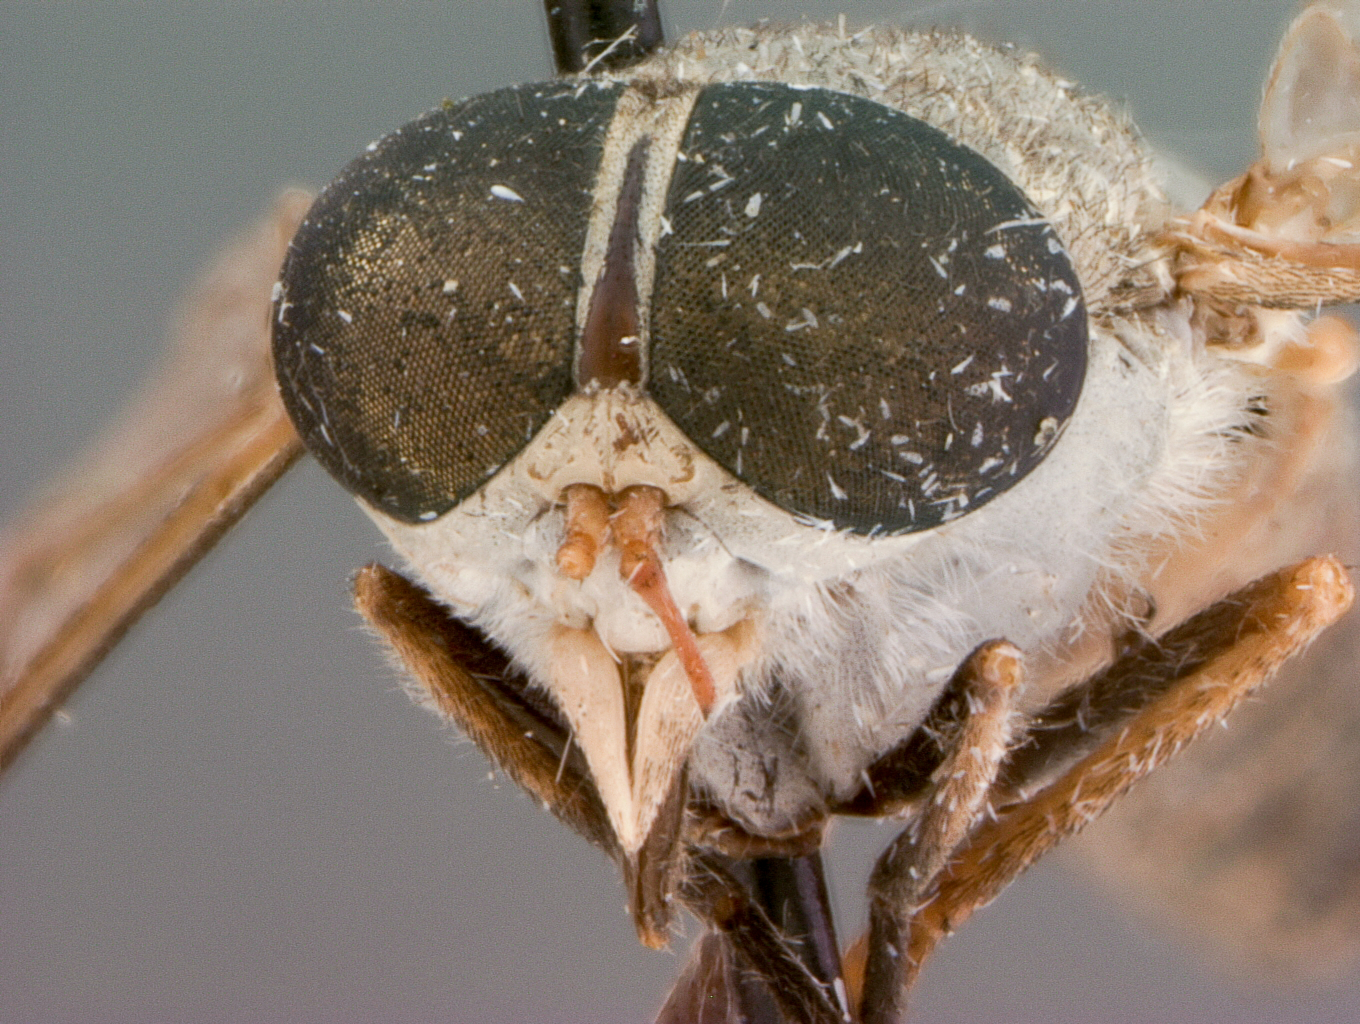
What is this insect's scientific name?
Tabanus konis
